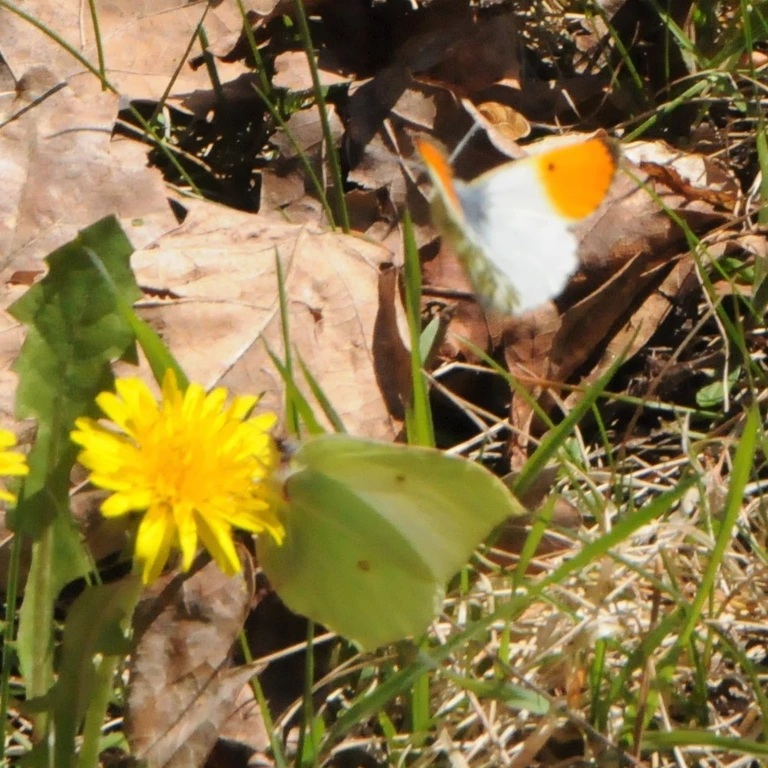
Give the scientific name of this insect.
Anthocharis cardamines
